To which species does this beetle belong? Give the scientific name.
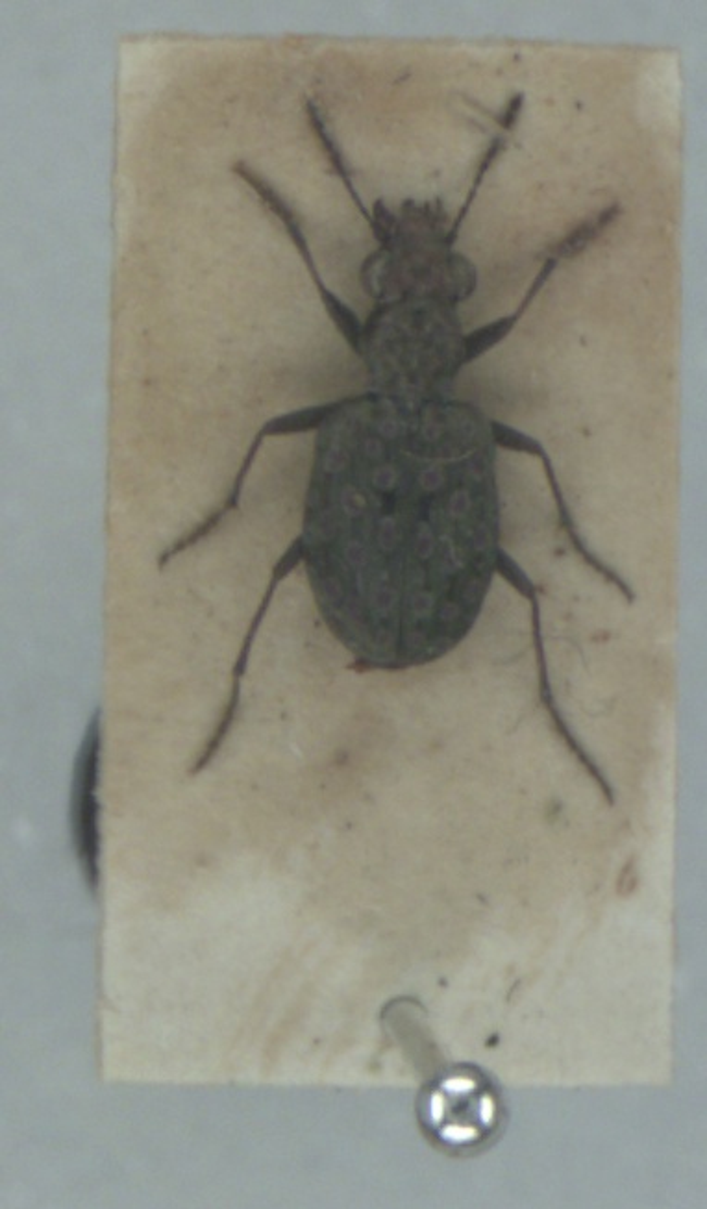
Elaphrus riparius
